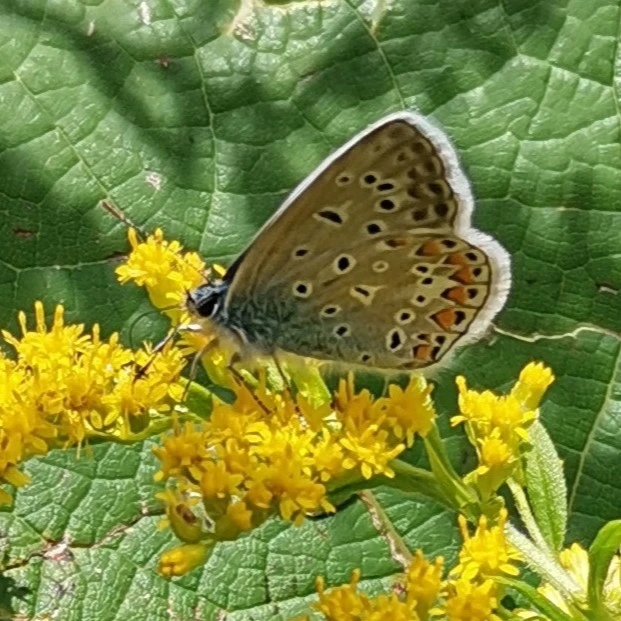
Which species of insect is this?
Polyommatus icarus
